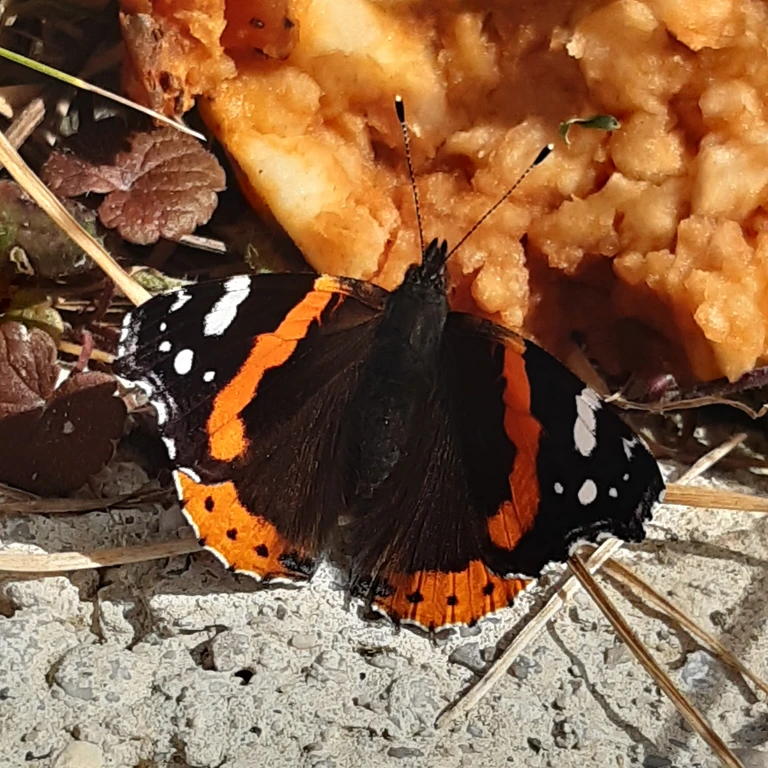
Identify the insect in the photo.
Vanessa atalanta
